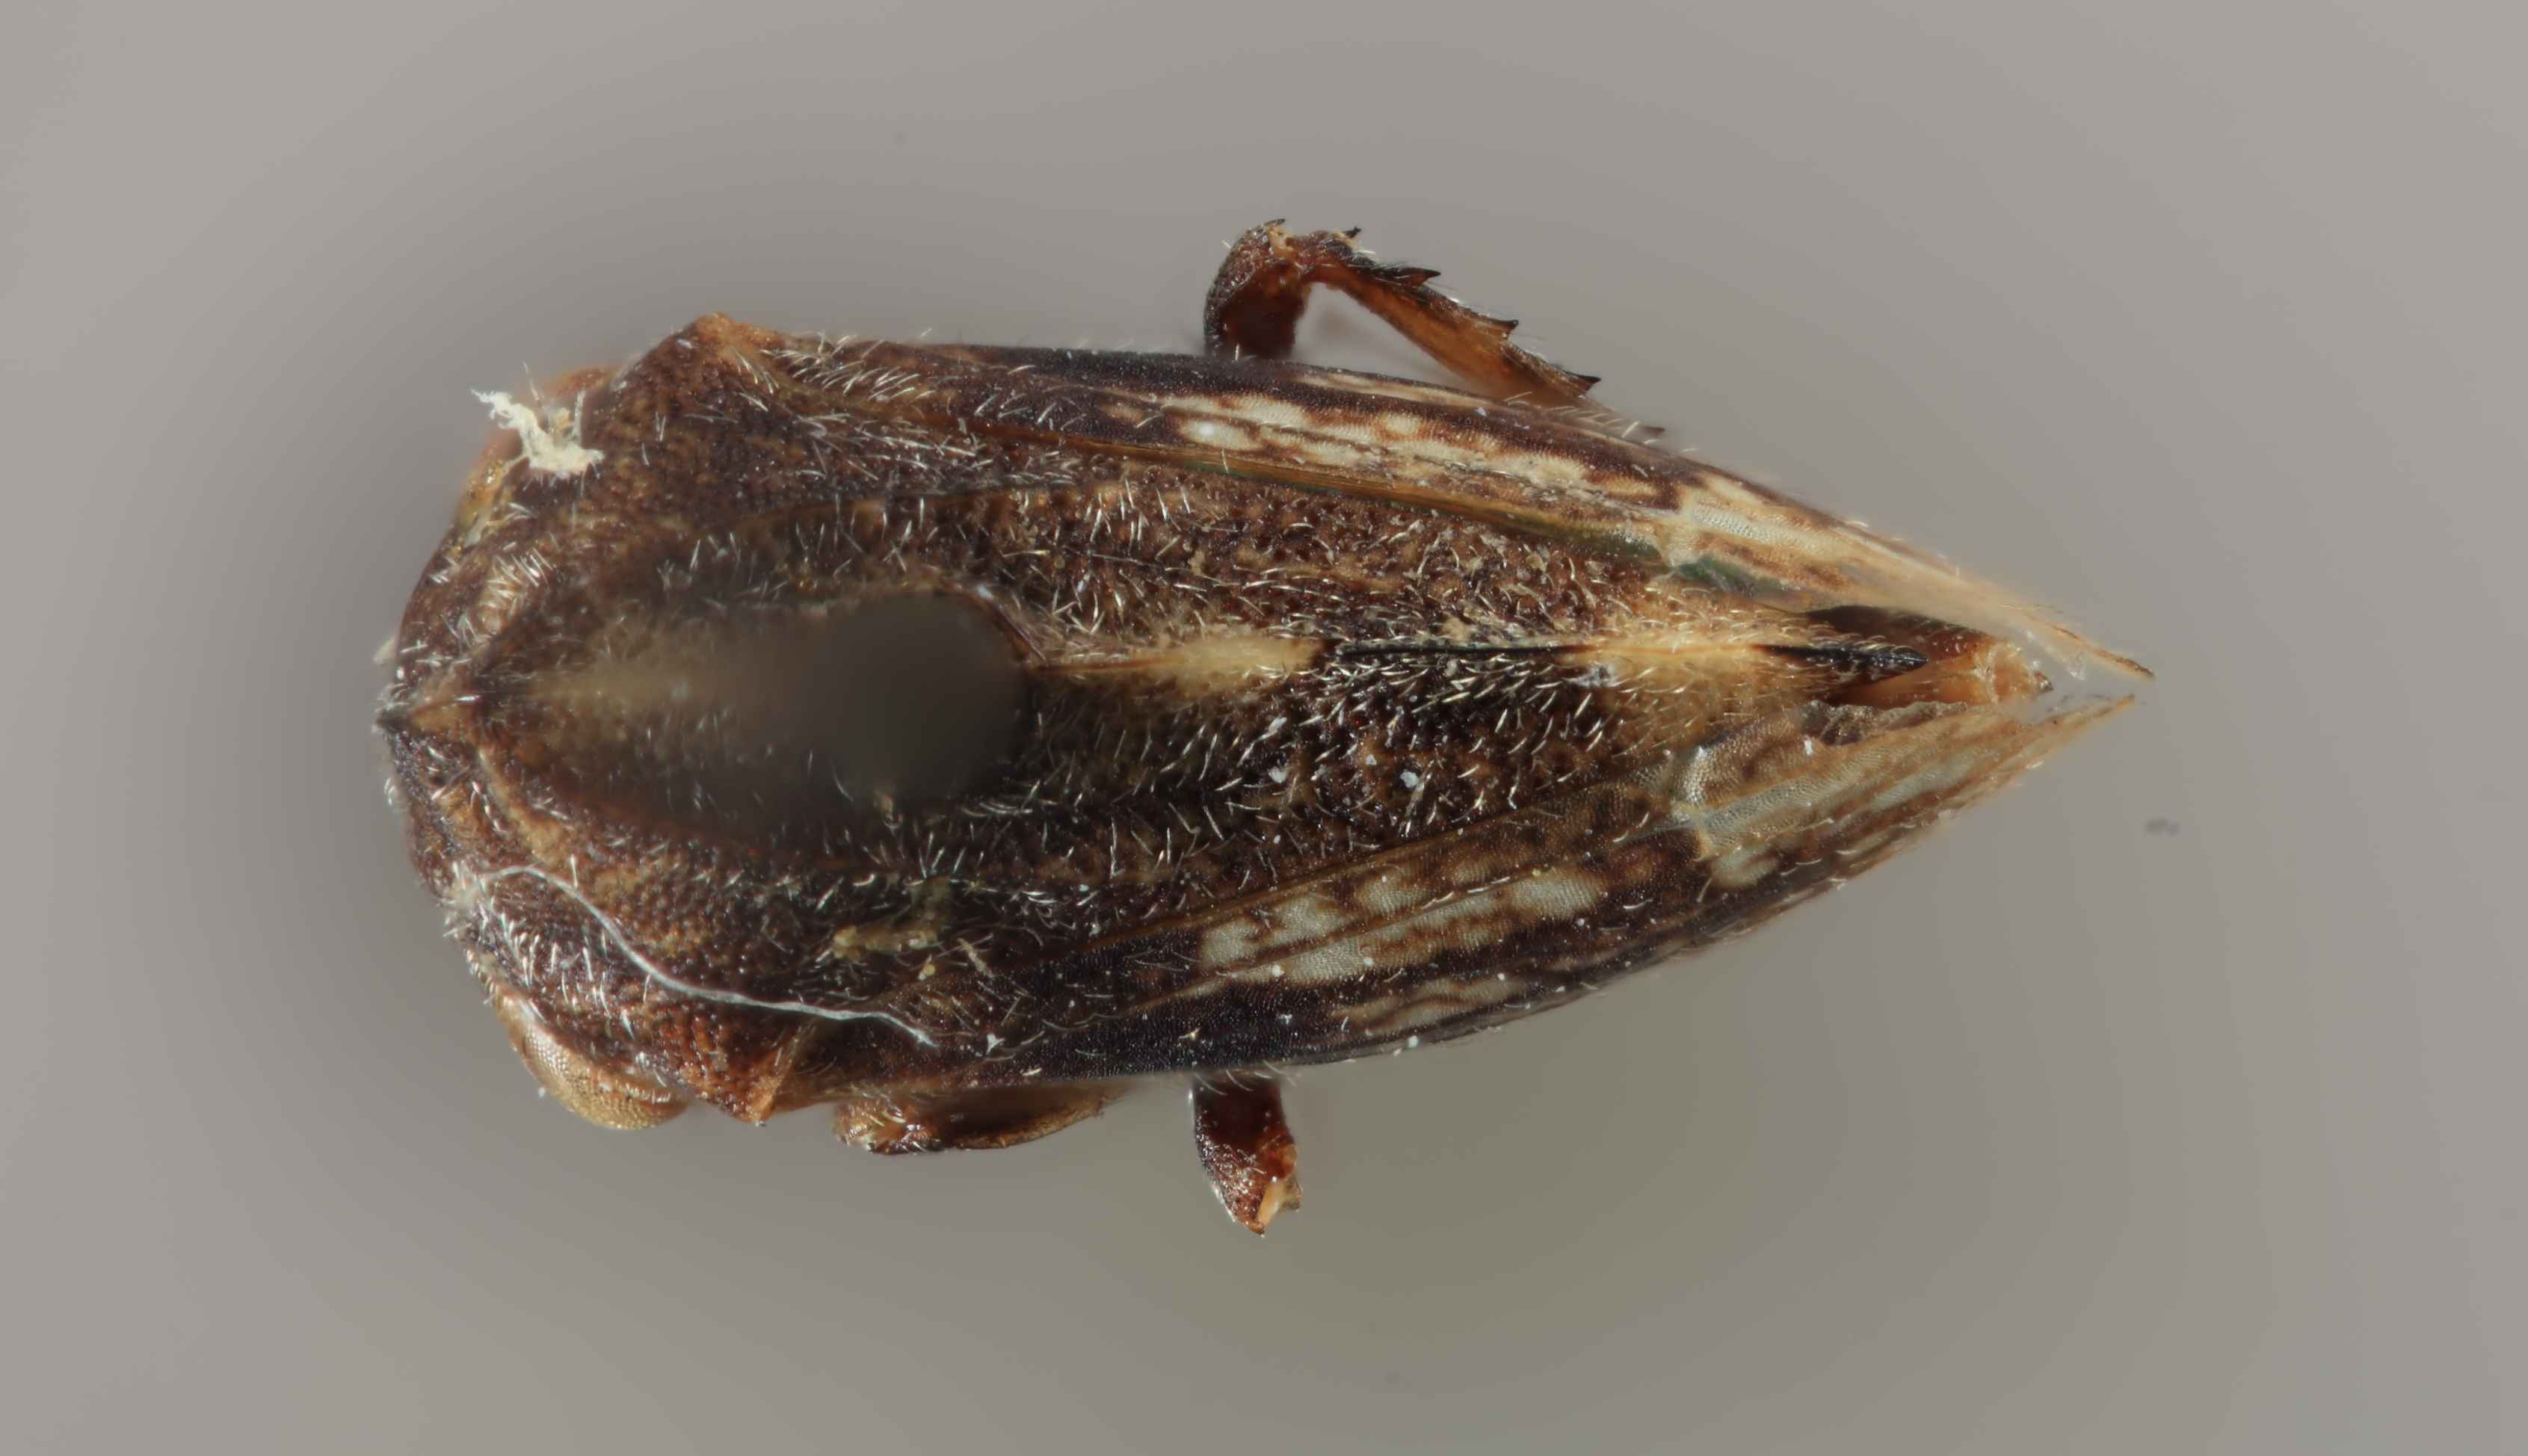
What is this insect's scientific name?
Lesioscyta trinotata
